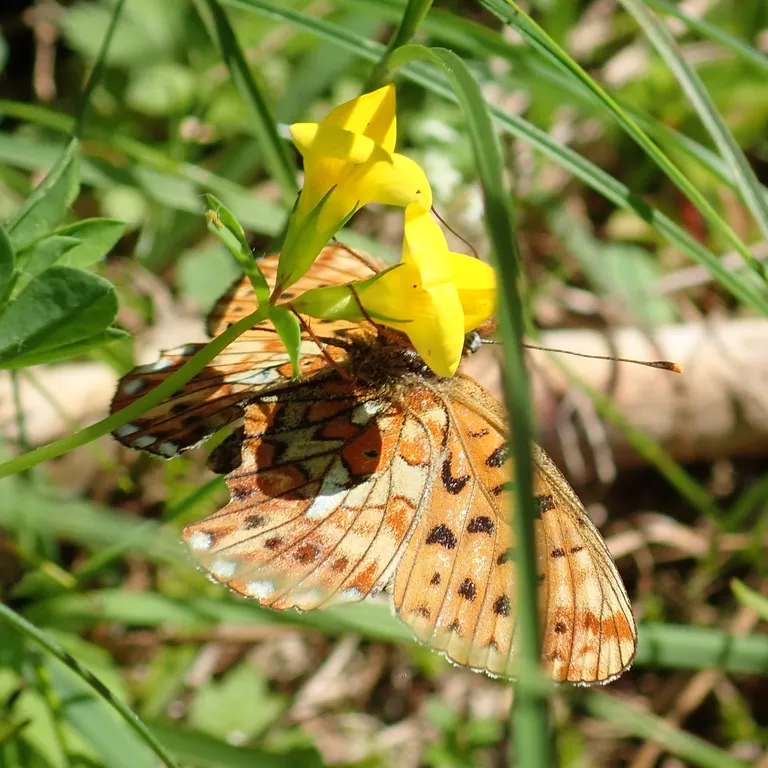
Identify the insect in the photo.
Boloria euphrosyne (also Clossiana euphrosyne)
